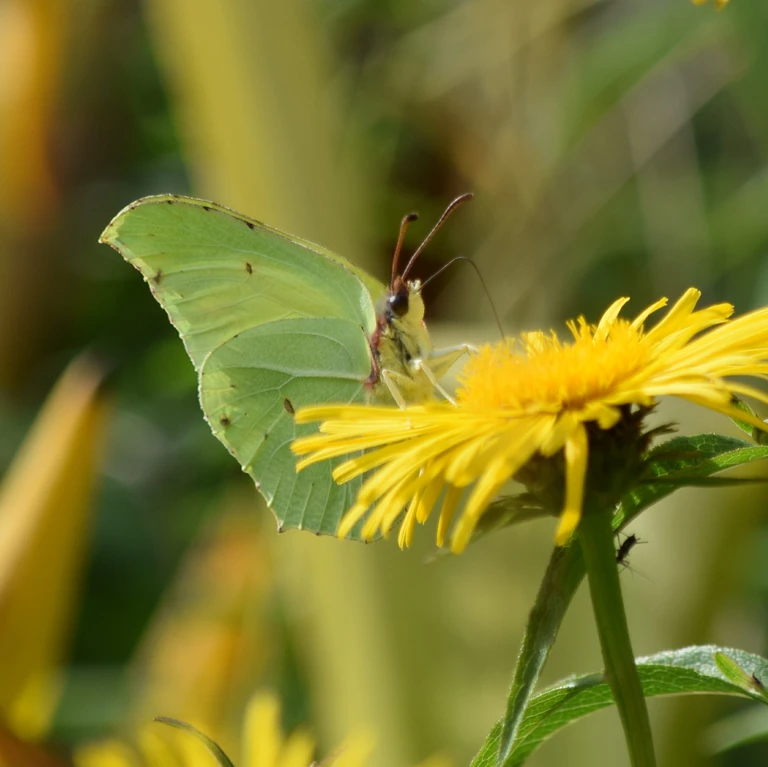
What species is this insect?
Gonepteryx rhamni
